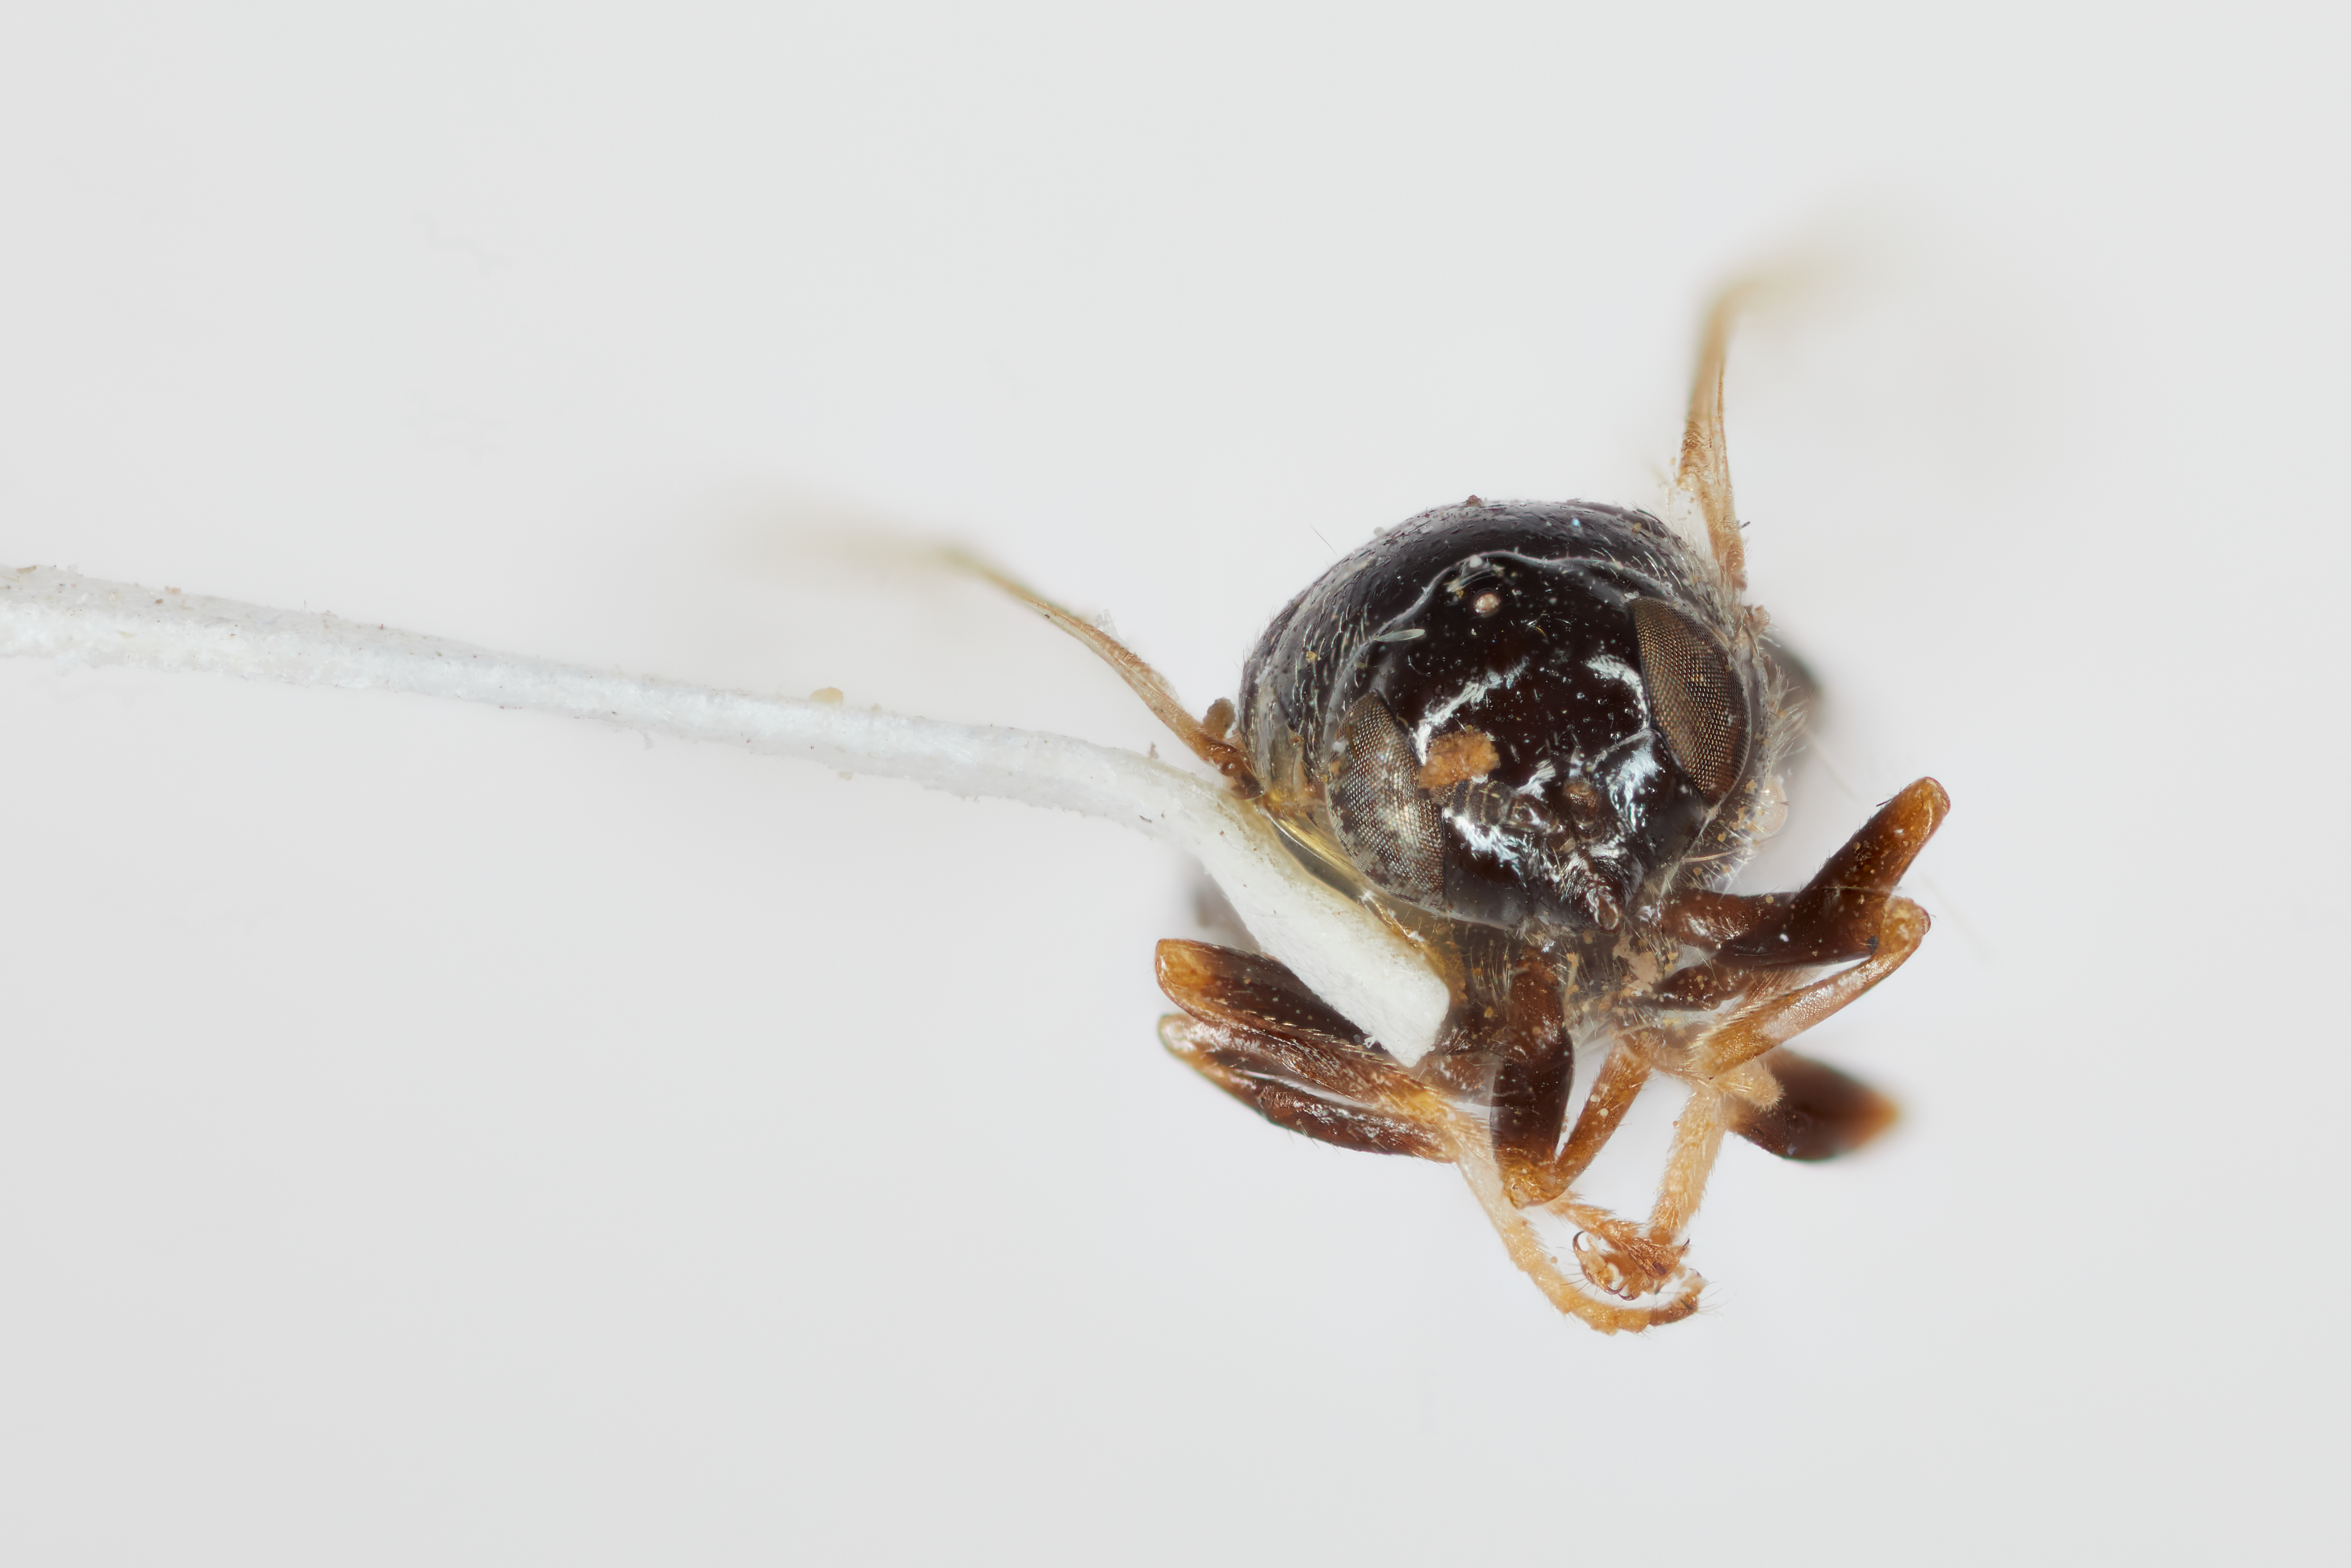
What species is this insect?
Nemotelus shannoni
